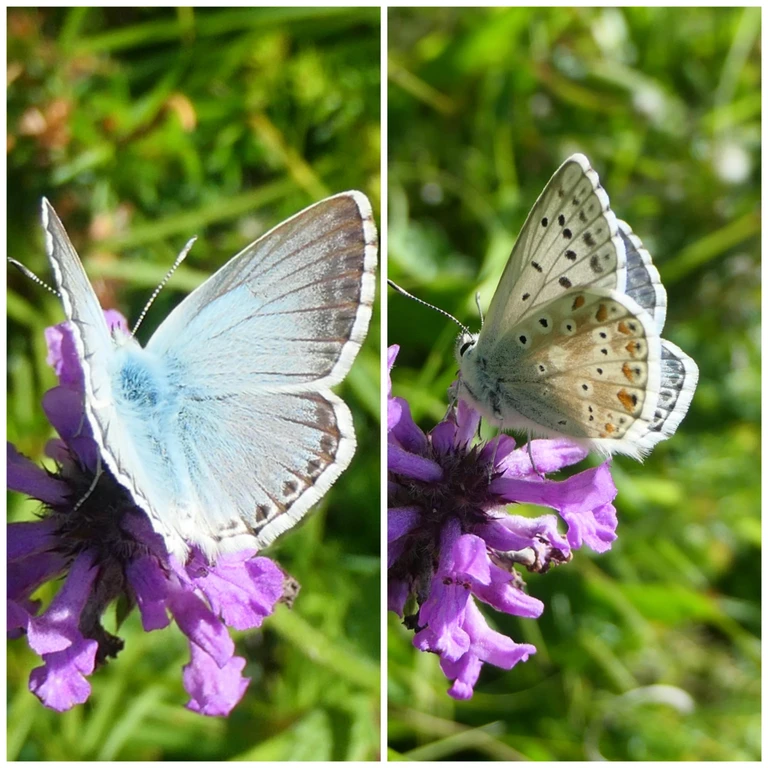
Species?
Lysandra coridon
